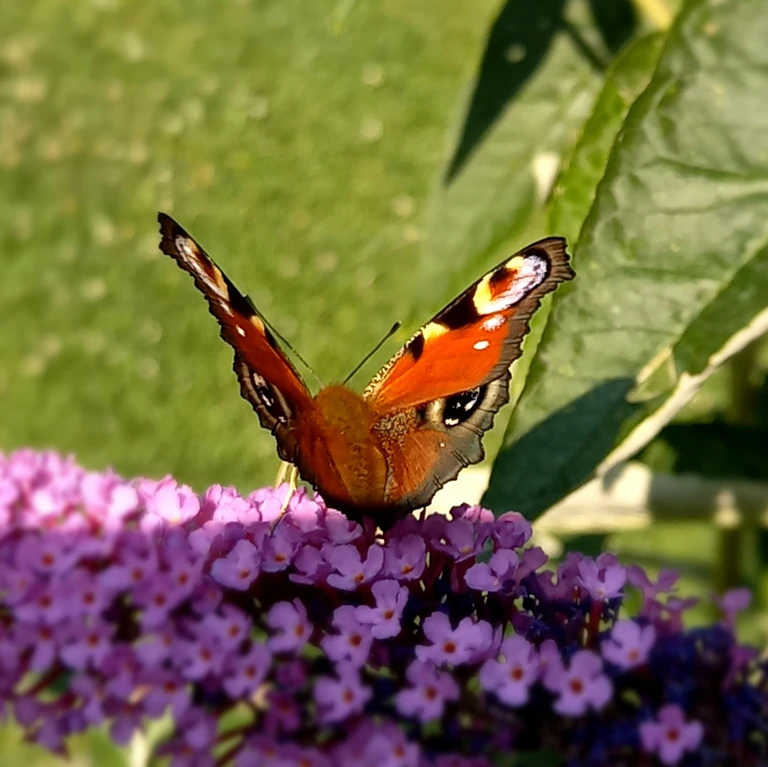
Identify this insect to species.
Aglais io
